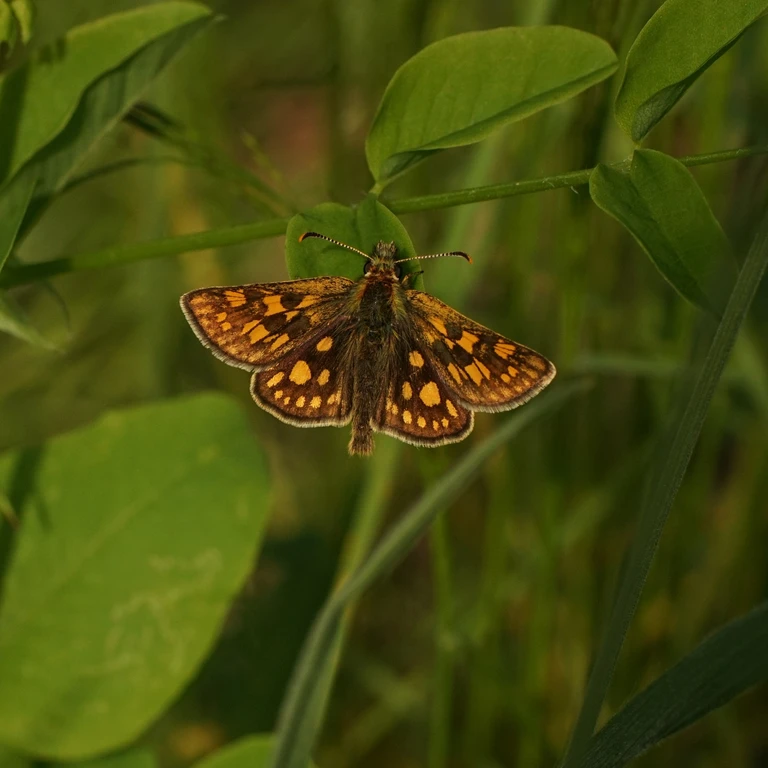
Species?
Carterocephalus palaemon
